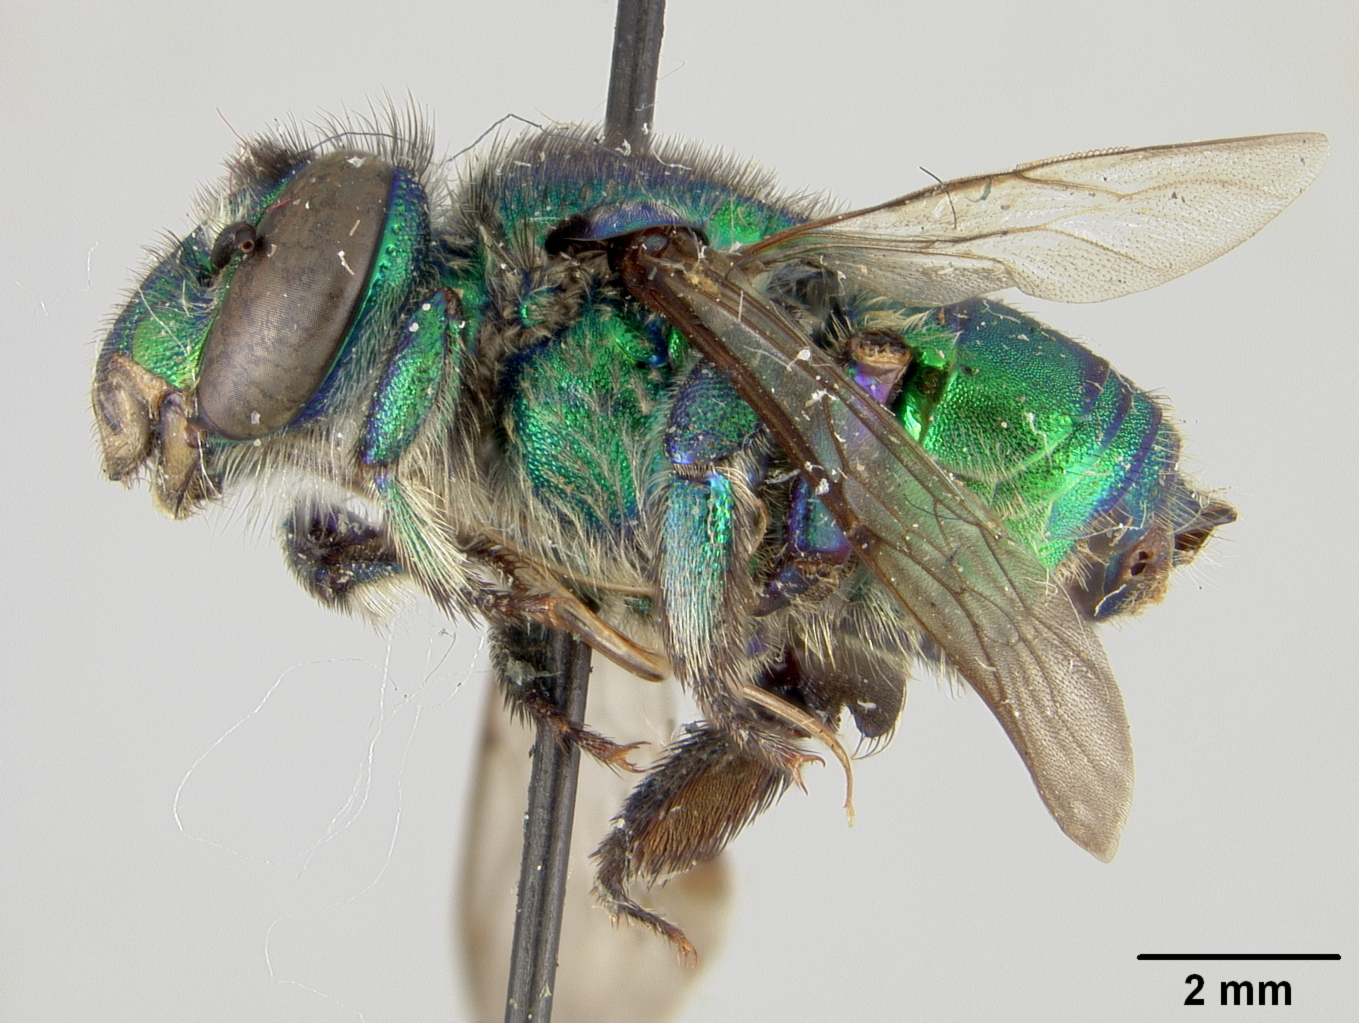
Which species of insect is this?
Euglossa atroveneta
